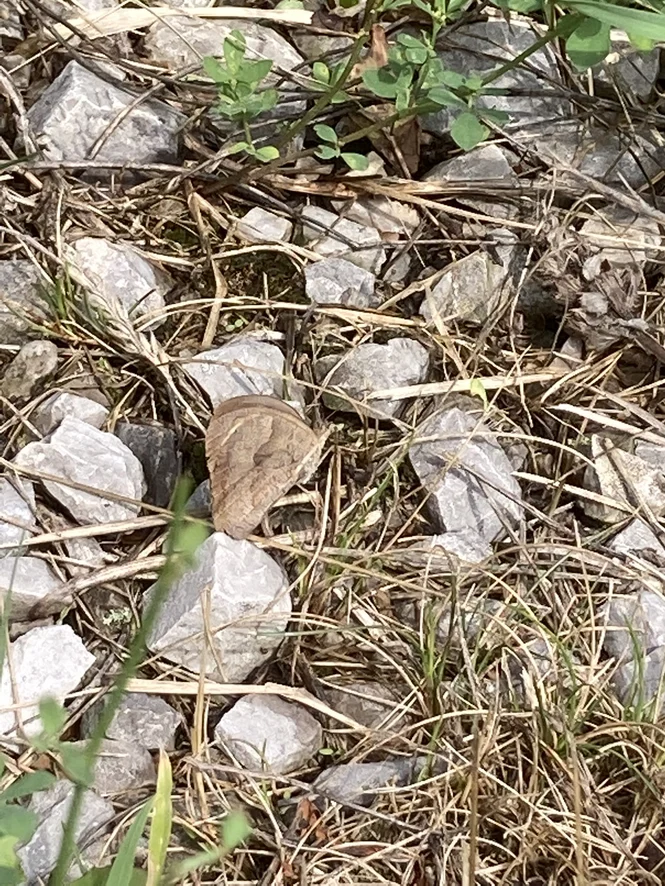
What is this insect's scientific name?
Maniola jurtina
